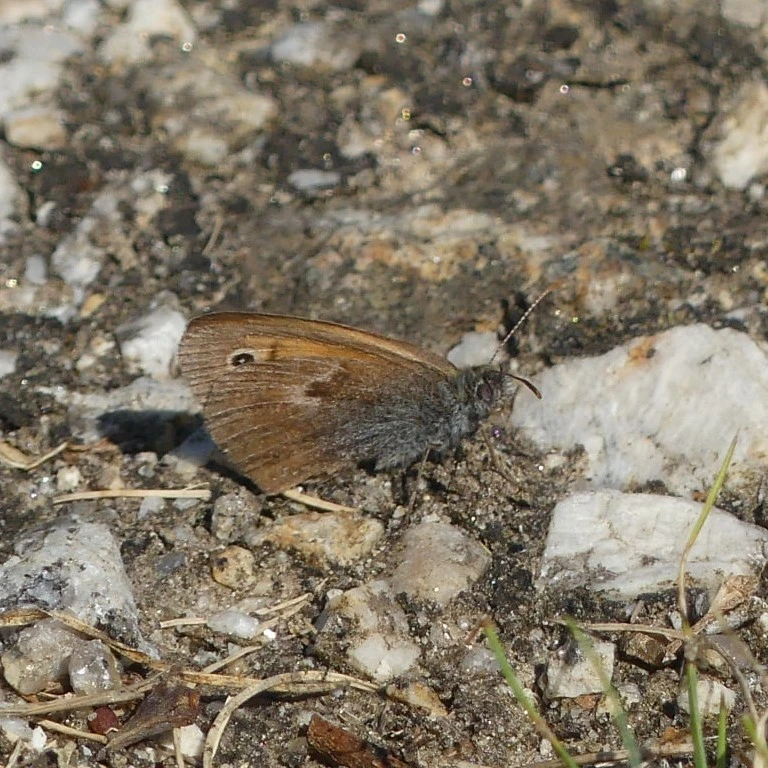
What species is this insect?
Coenonympha pamphilus
